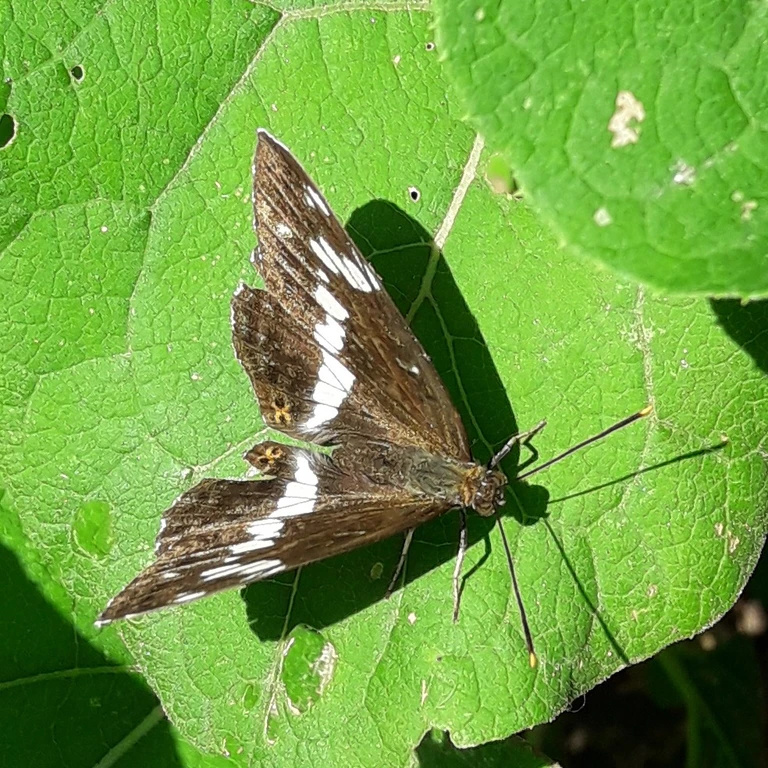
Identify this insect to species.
Limenitis camilla (also Ladoga camilla)
